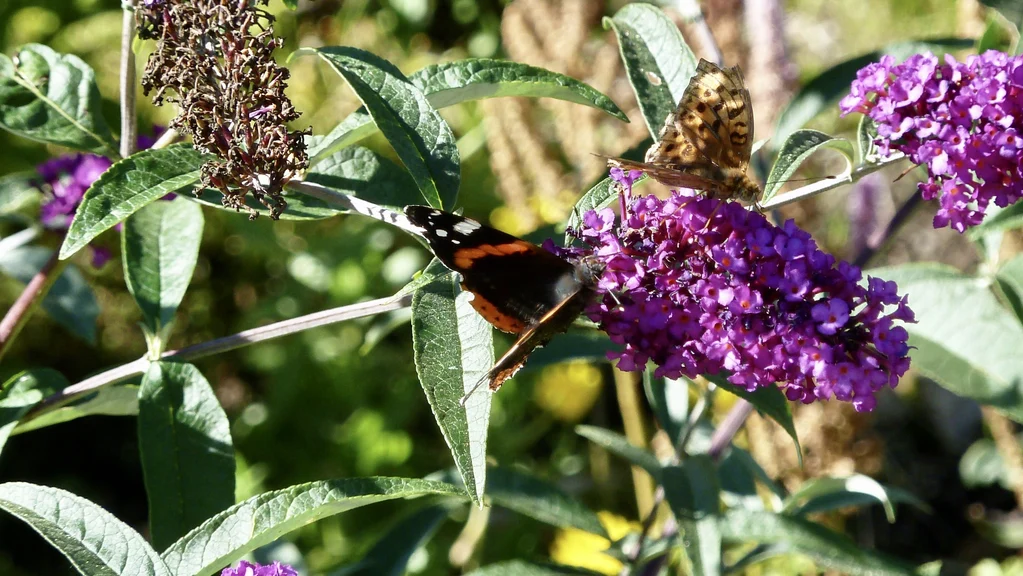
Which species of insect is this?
Vanessa atalanta
